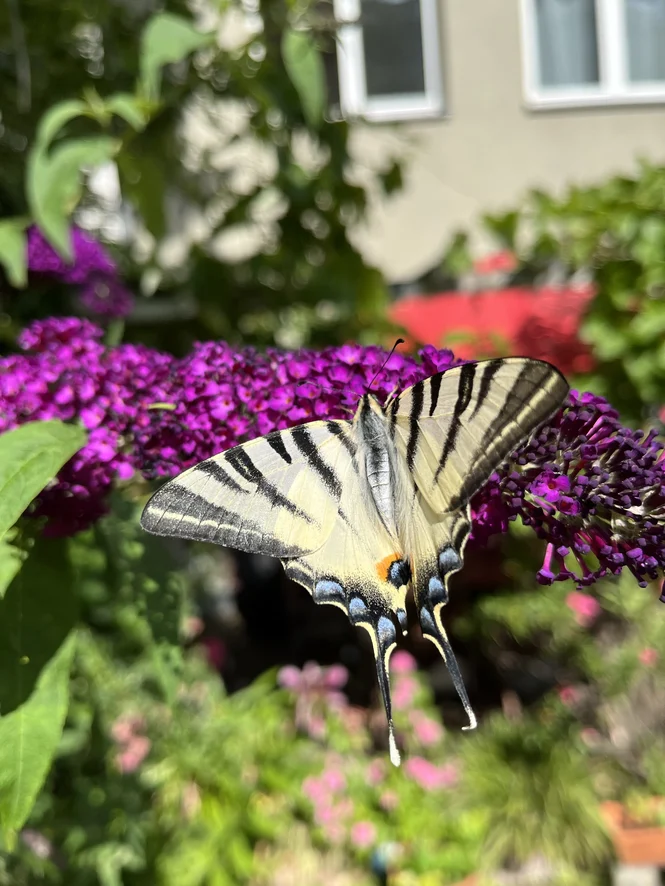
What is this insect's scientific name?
Iphiclides podalirius
